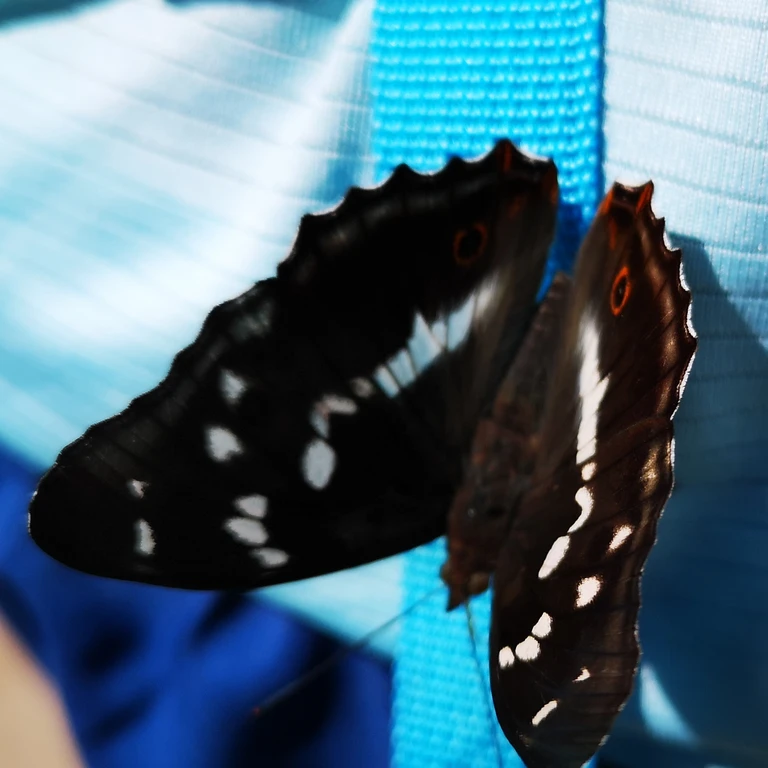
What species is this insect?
Apatura iris
